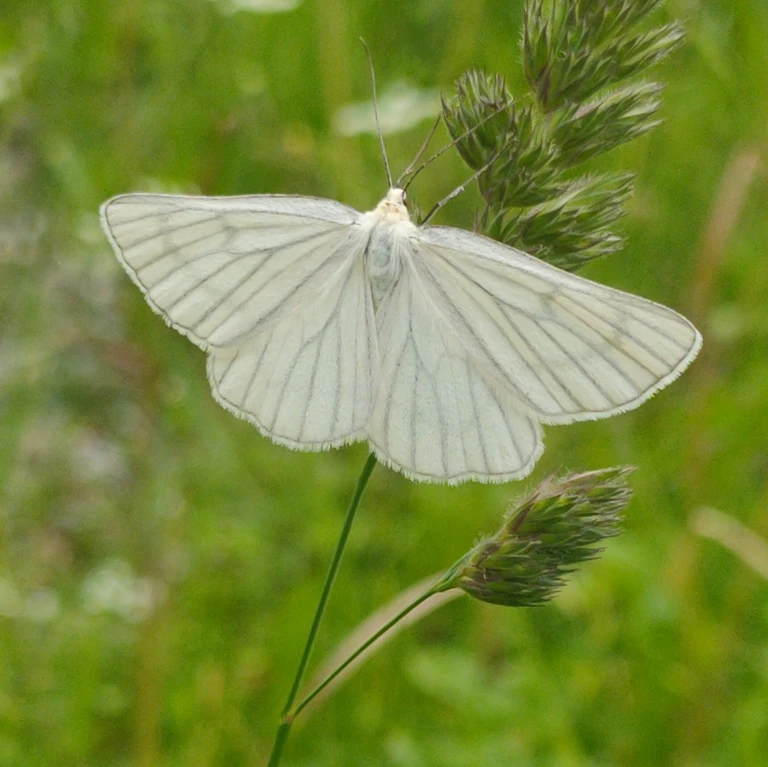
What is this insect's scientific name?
Siona lineata
